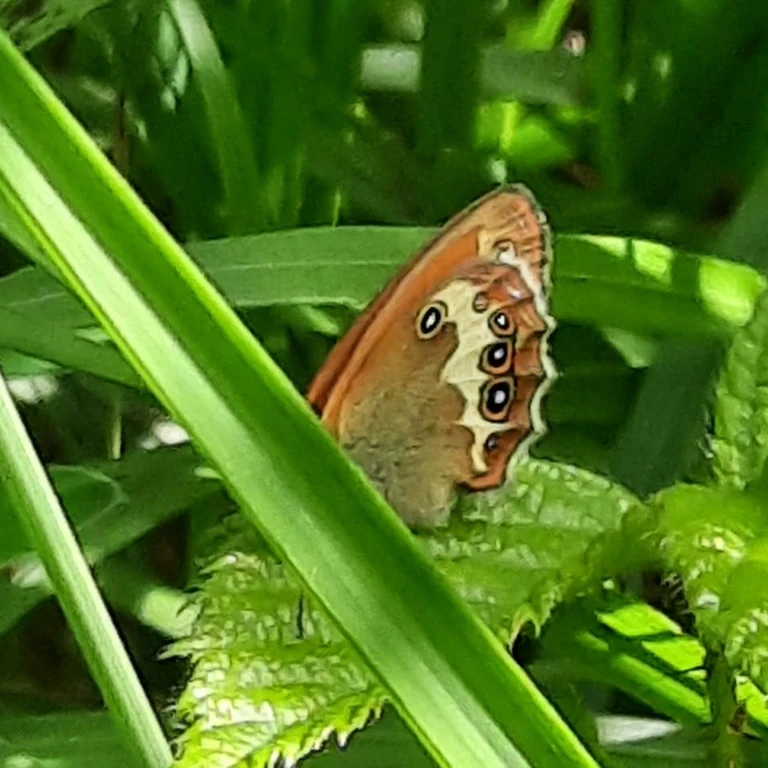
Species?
Coenonympha arcania
